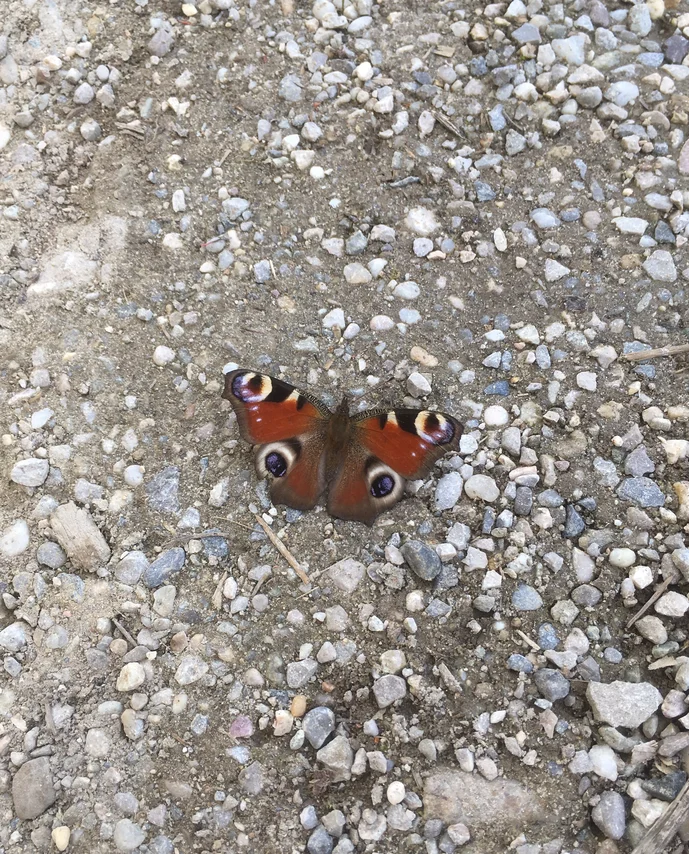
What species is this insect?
Aglais io
